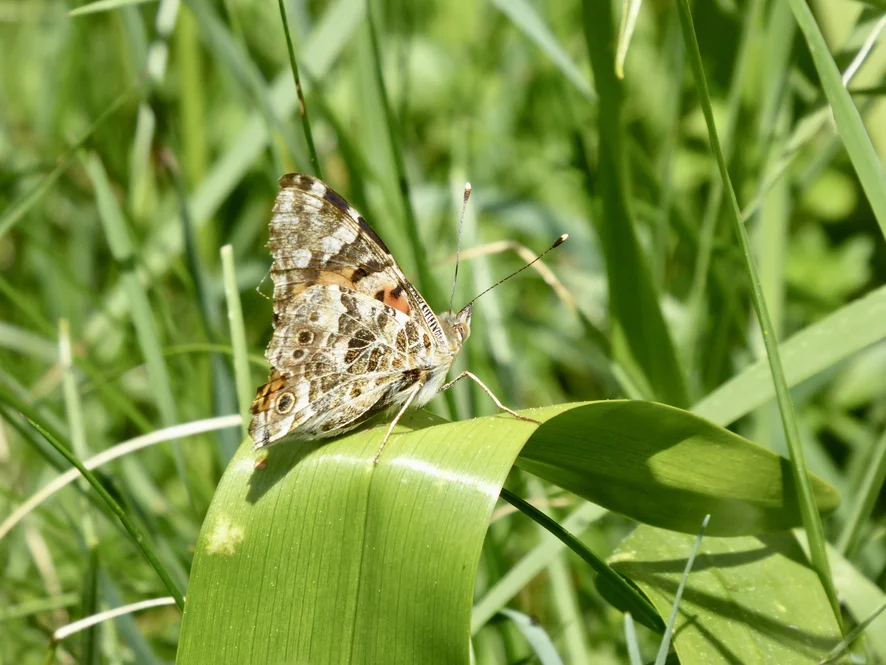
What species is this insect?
Vanessa cardui
